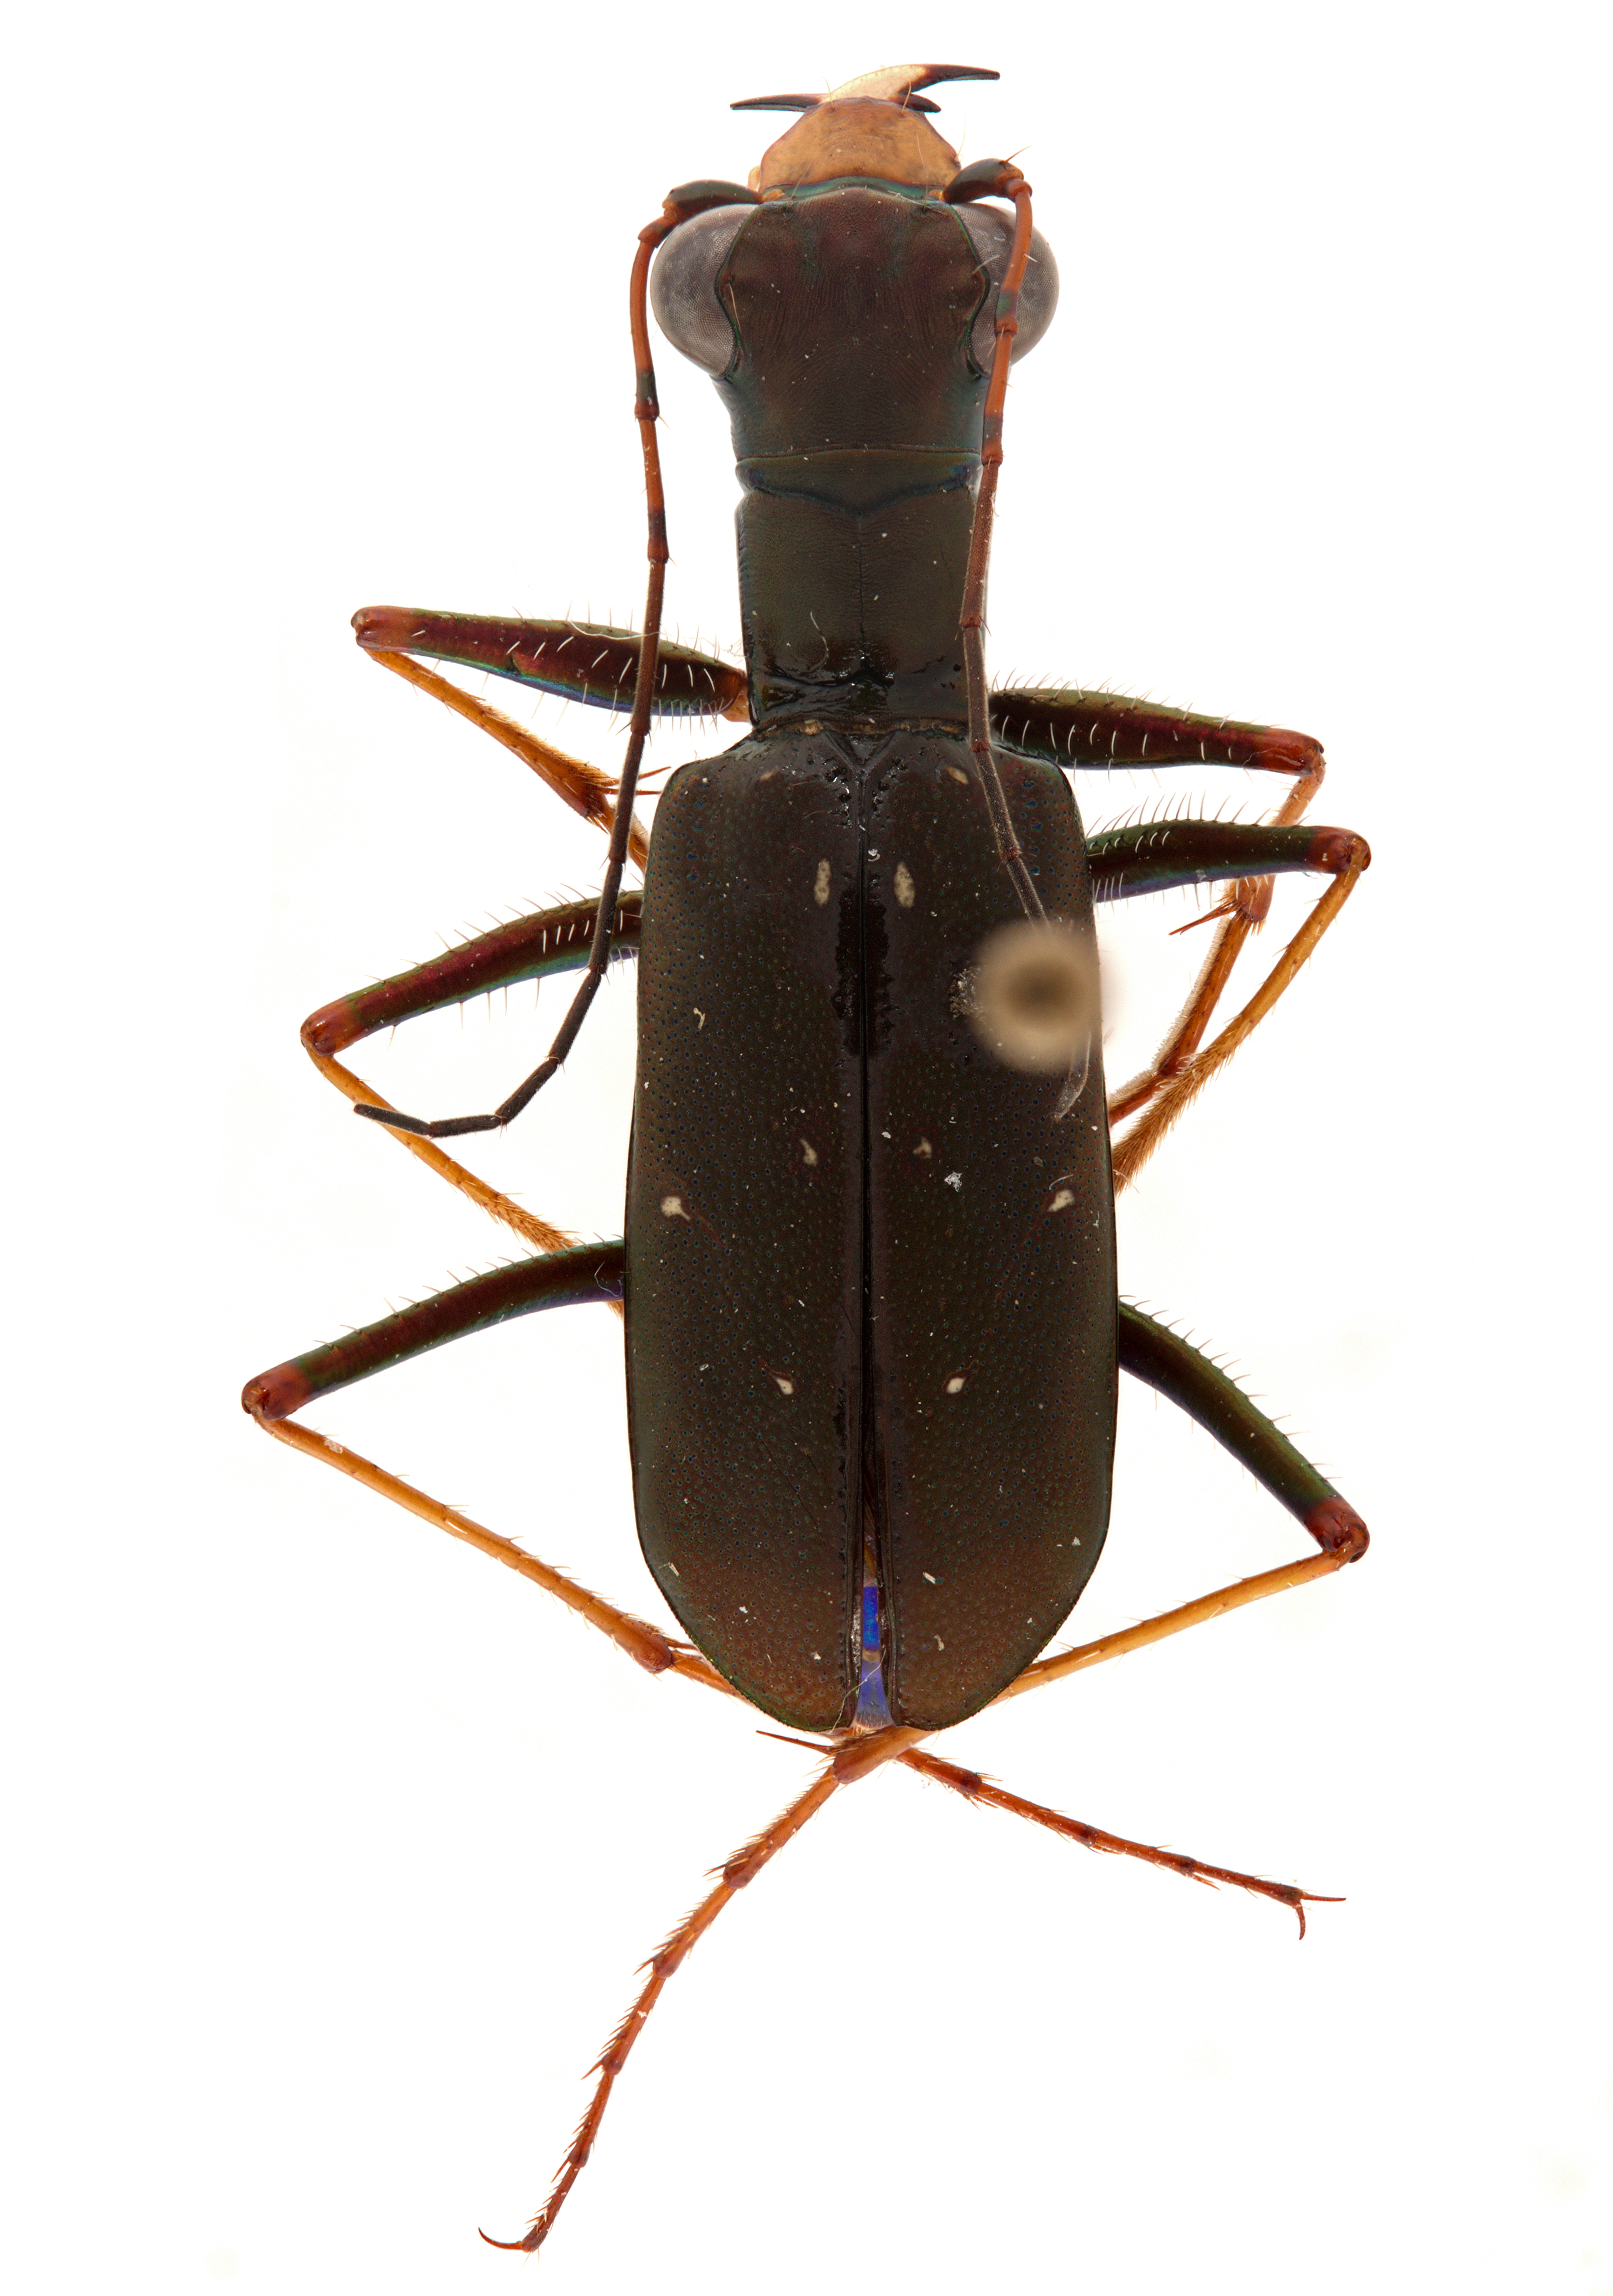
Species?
Hipparidium xanthophilum
